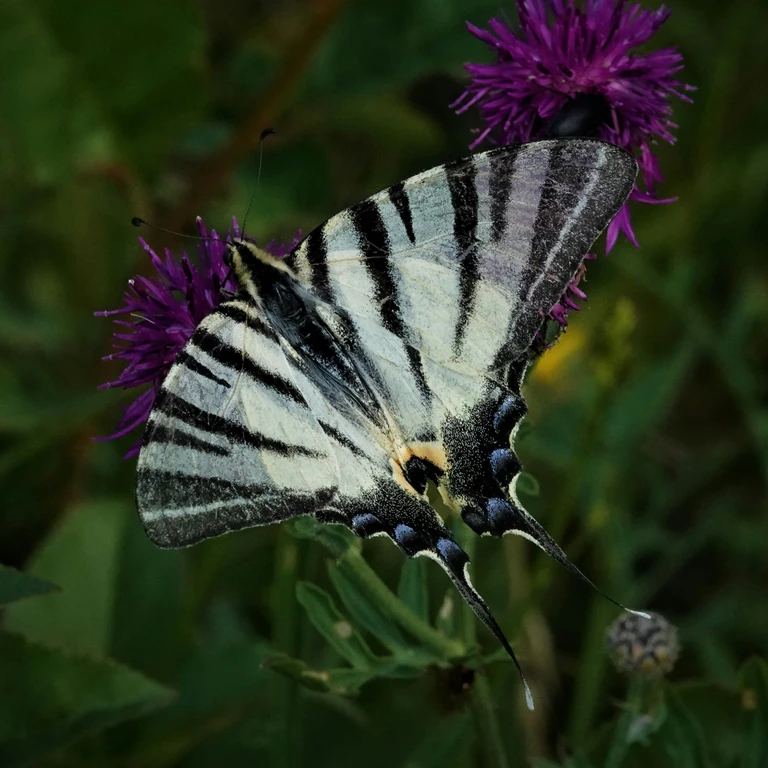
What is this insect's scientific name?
Iphiclides podalirius
